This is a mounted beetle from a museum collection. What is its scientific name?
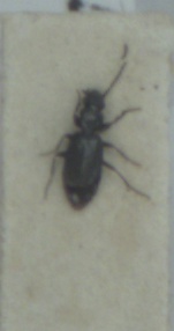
Microlestes maurus
